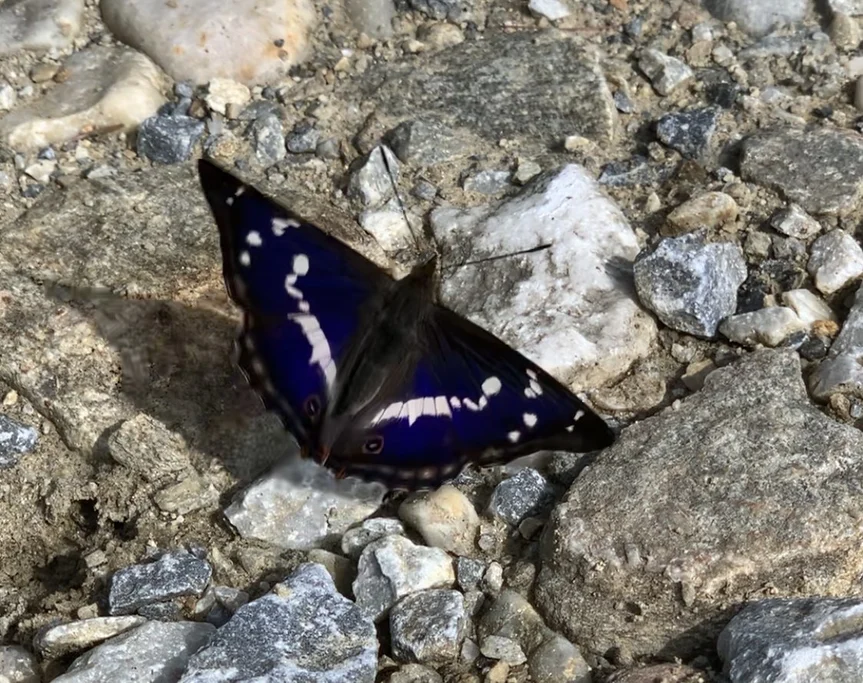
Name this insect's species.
Apatura iris
